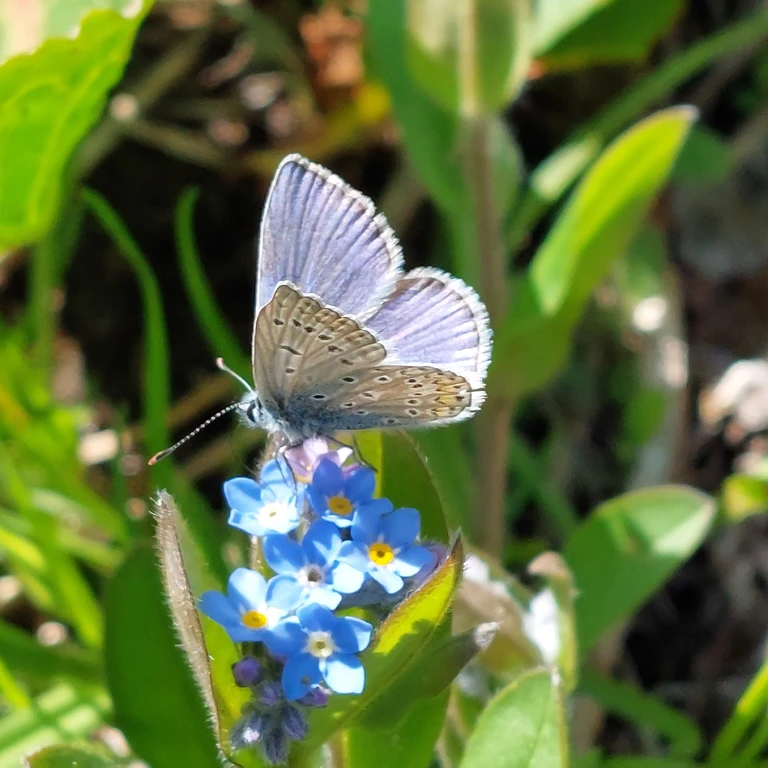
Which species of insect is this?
Polyommatus icarus
